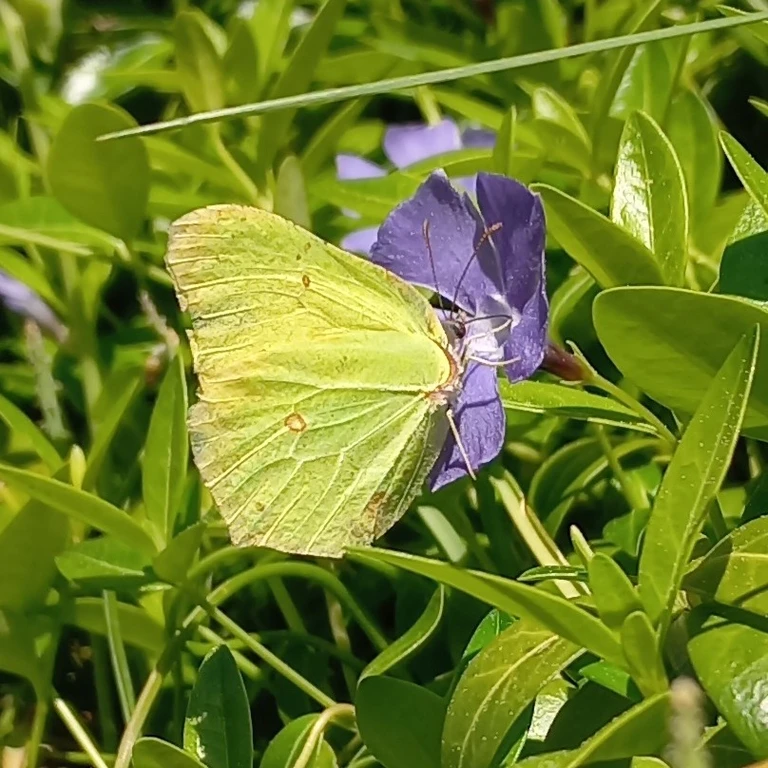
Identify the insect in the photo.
Gonepteryx rhamni
